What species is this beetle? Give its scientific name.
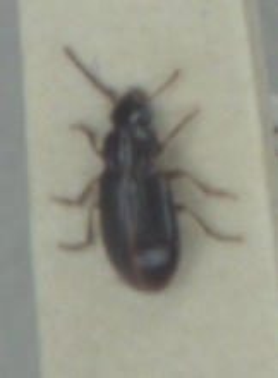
Bradycellus ruficollis
